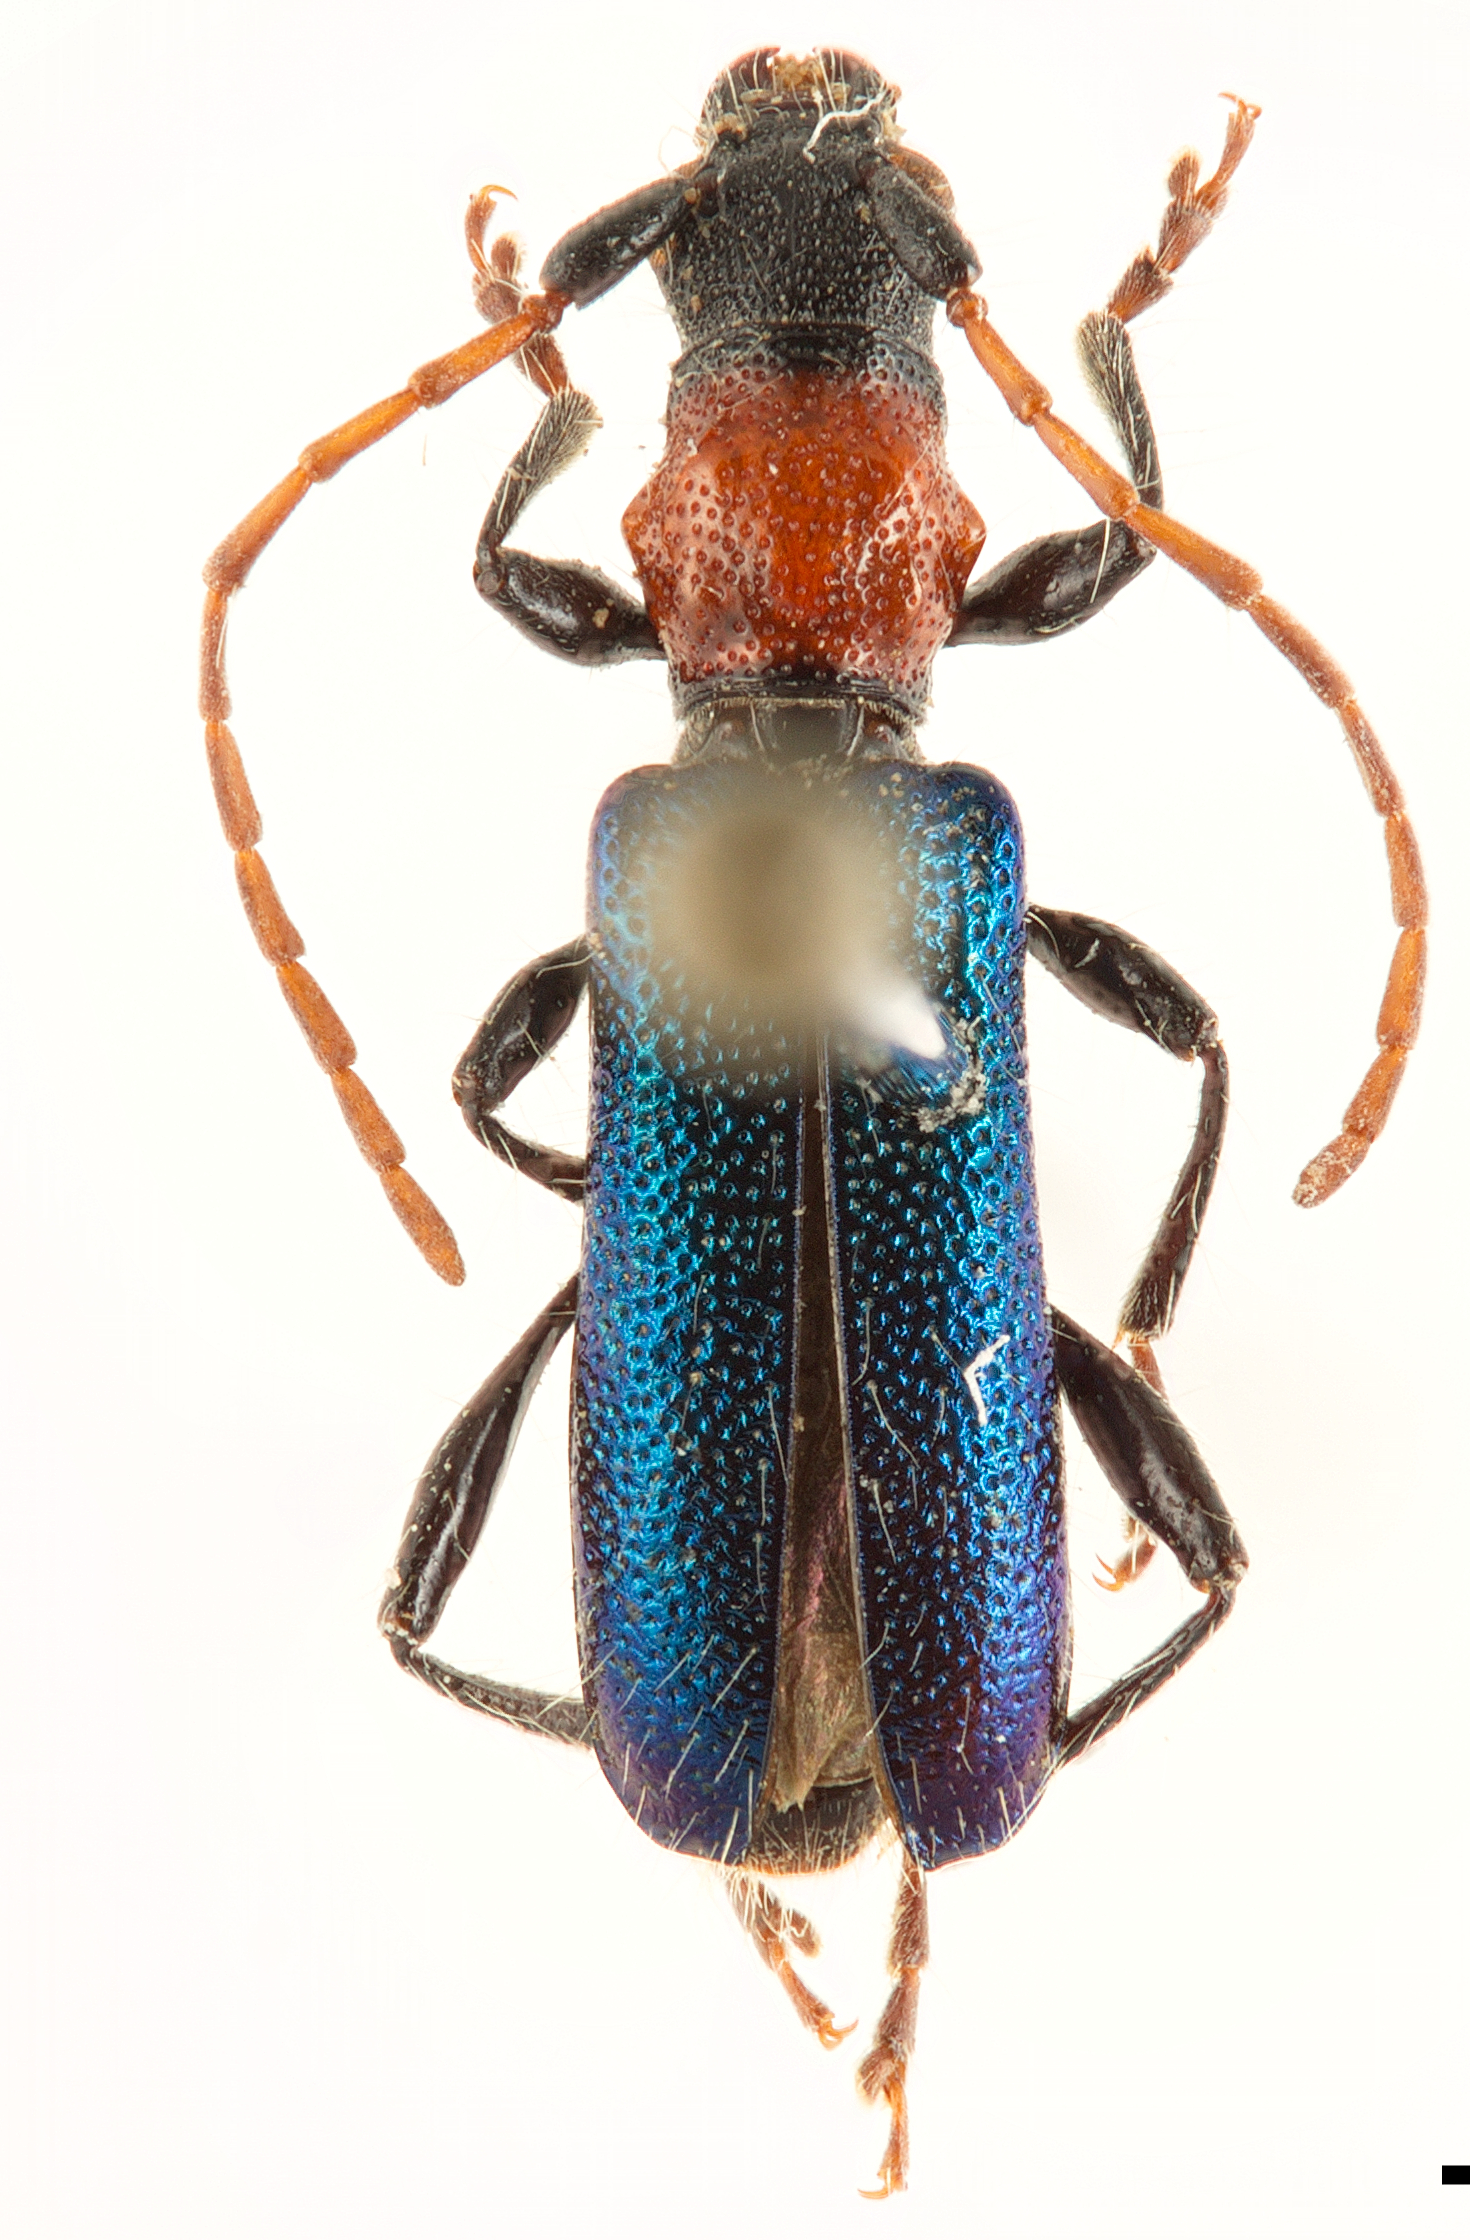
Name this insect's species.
Certallum ebulinum
